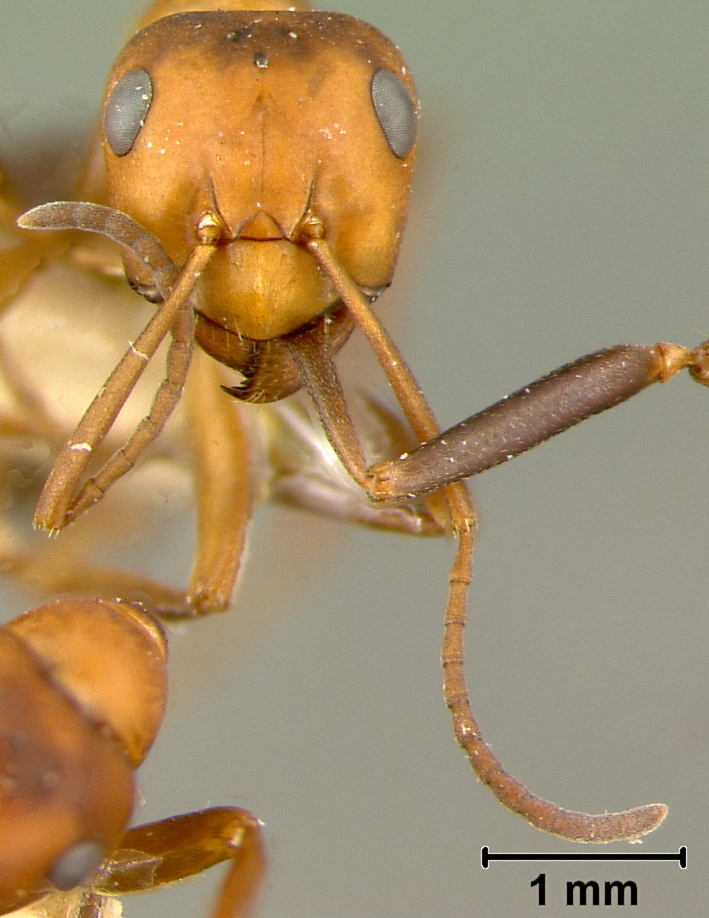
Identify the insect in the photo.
Formica microgyna
